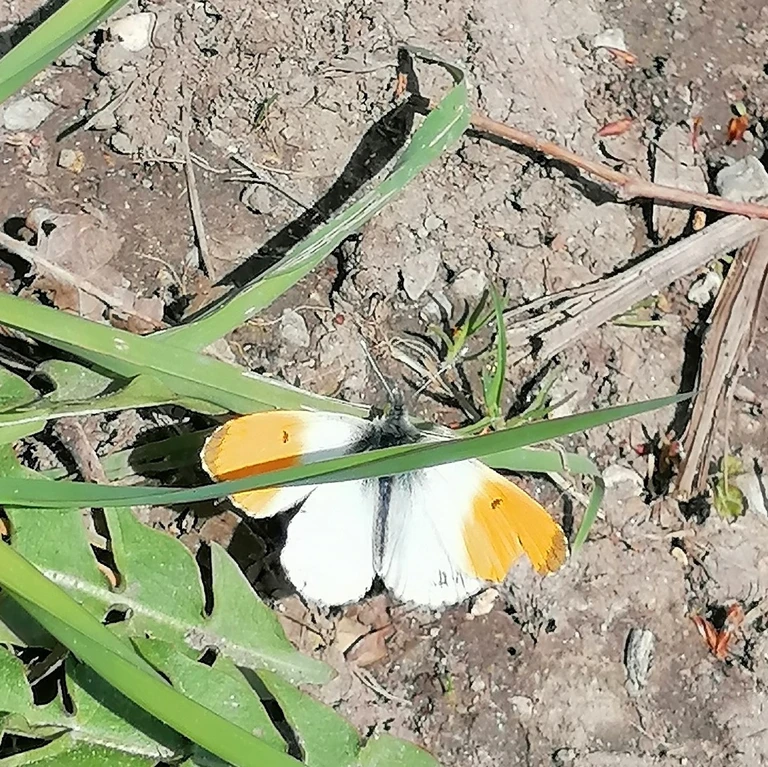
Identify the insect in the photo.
Anthocharis cardamines
